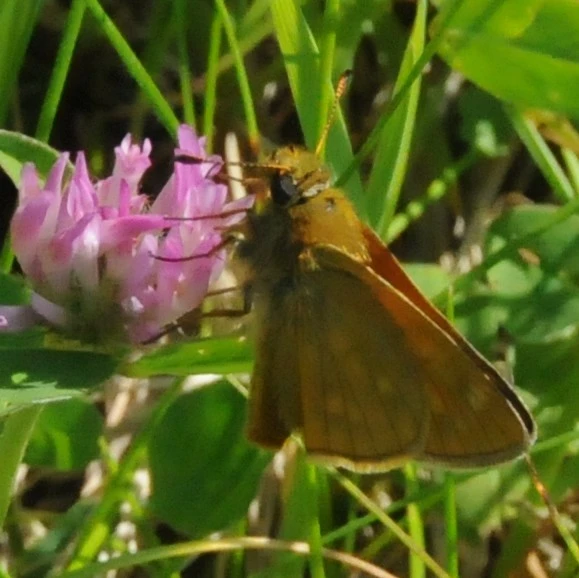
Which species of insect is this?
Ochlodes sylvanus (also Ochlodes venata)
